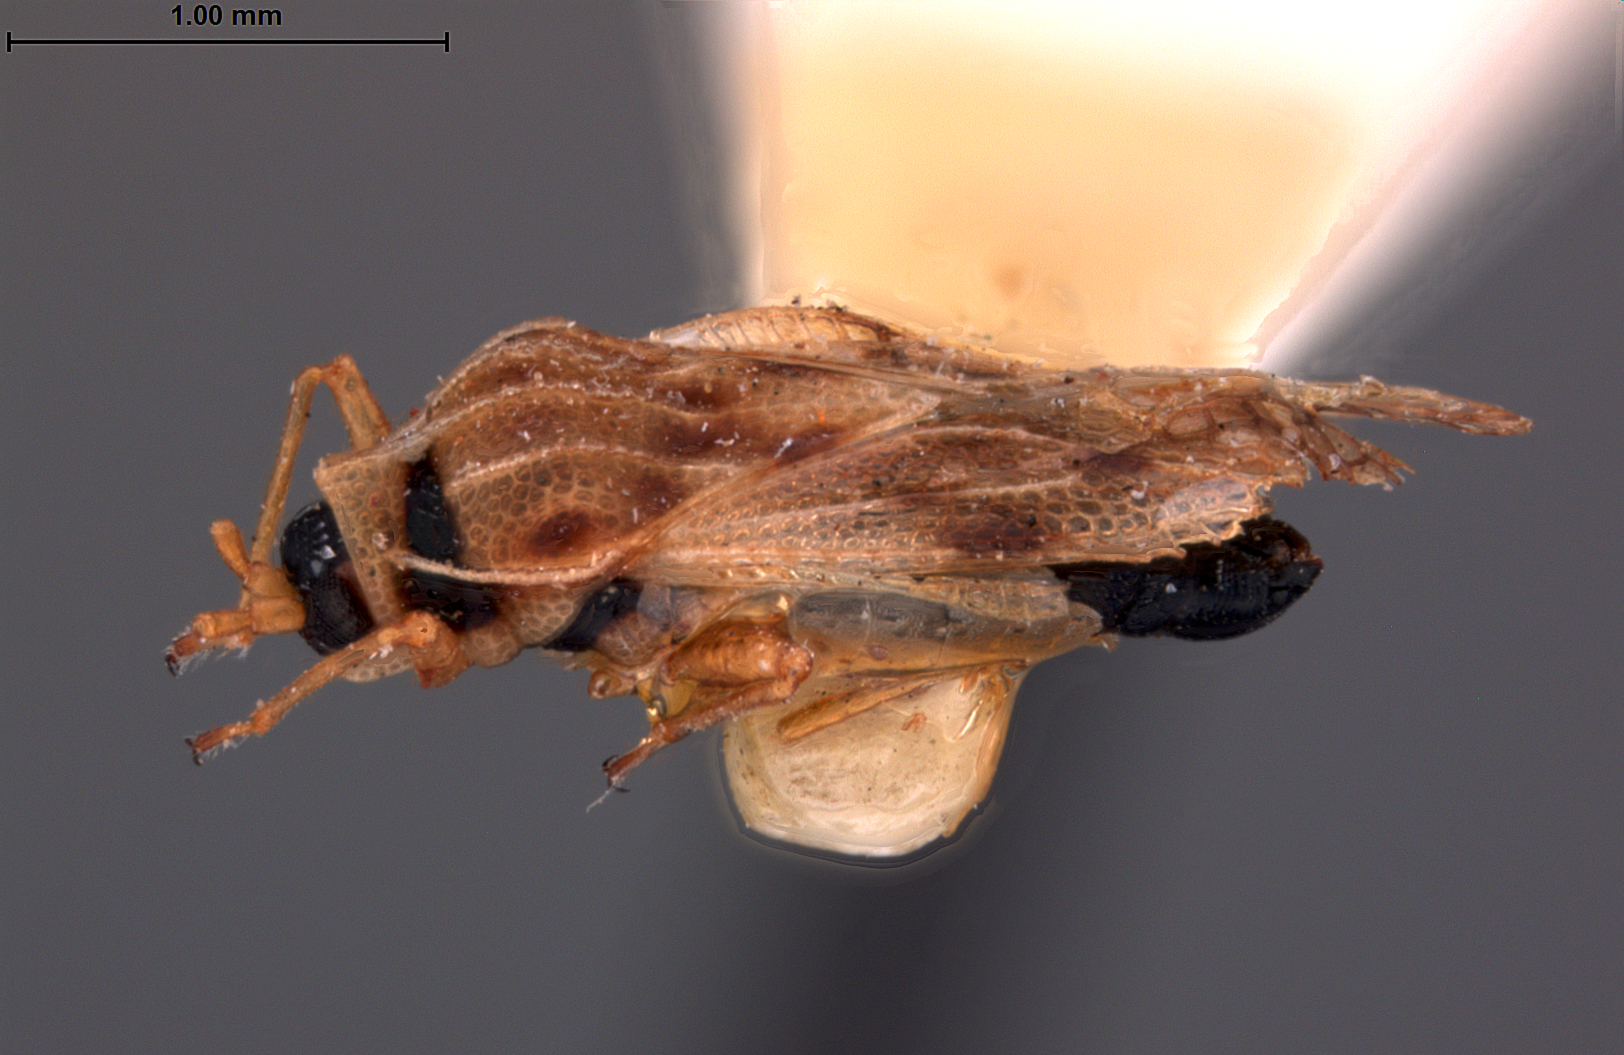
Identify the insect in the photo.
Compseuta sejuncta
